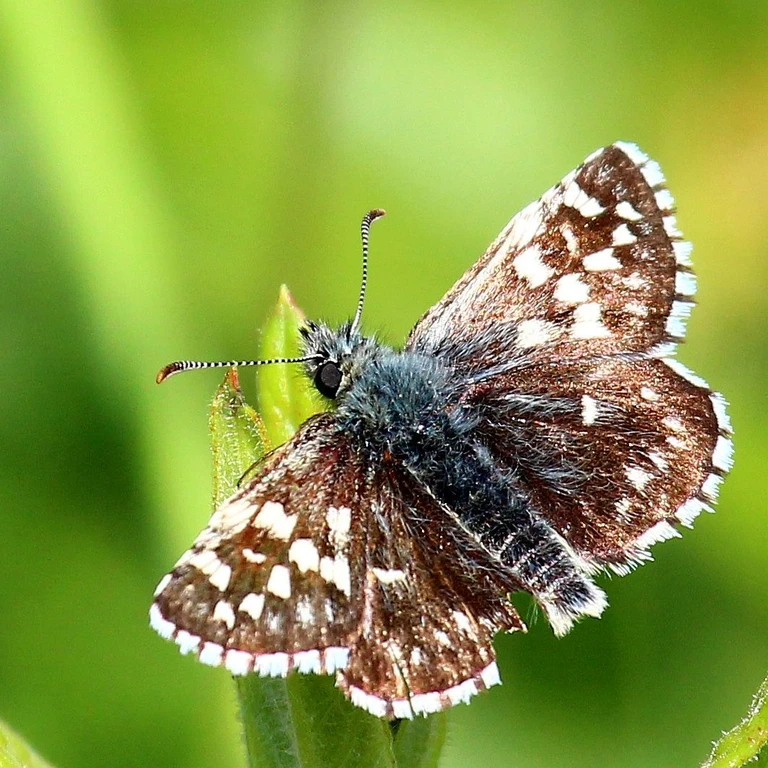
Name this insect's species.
Pyrgus malvae
